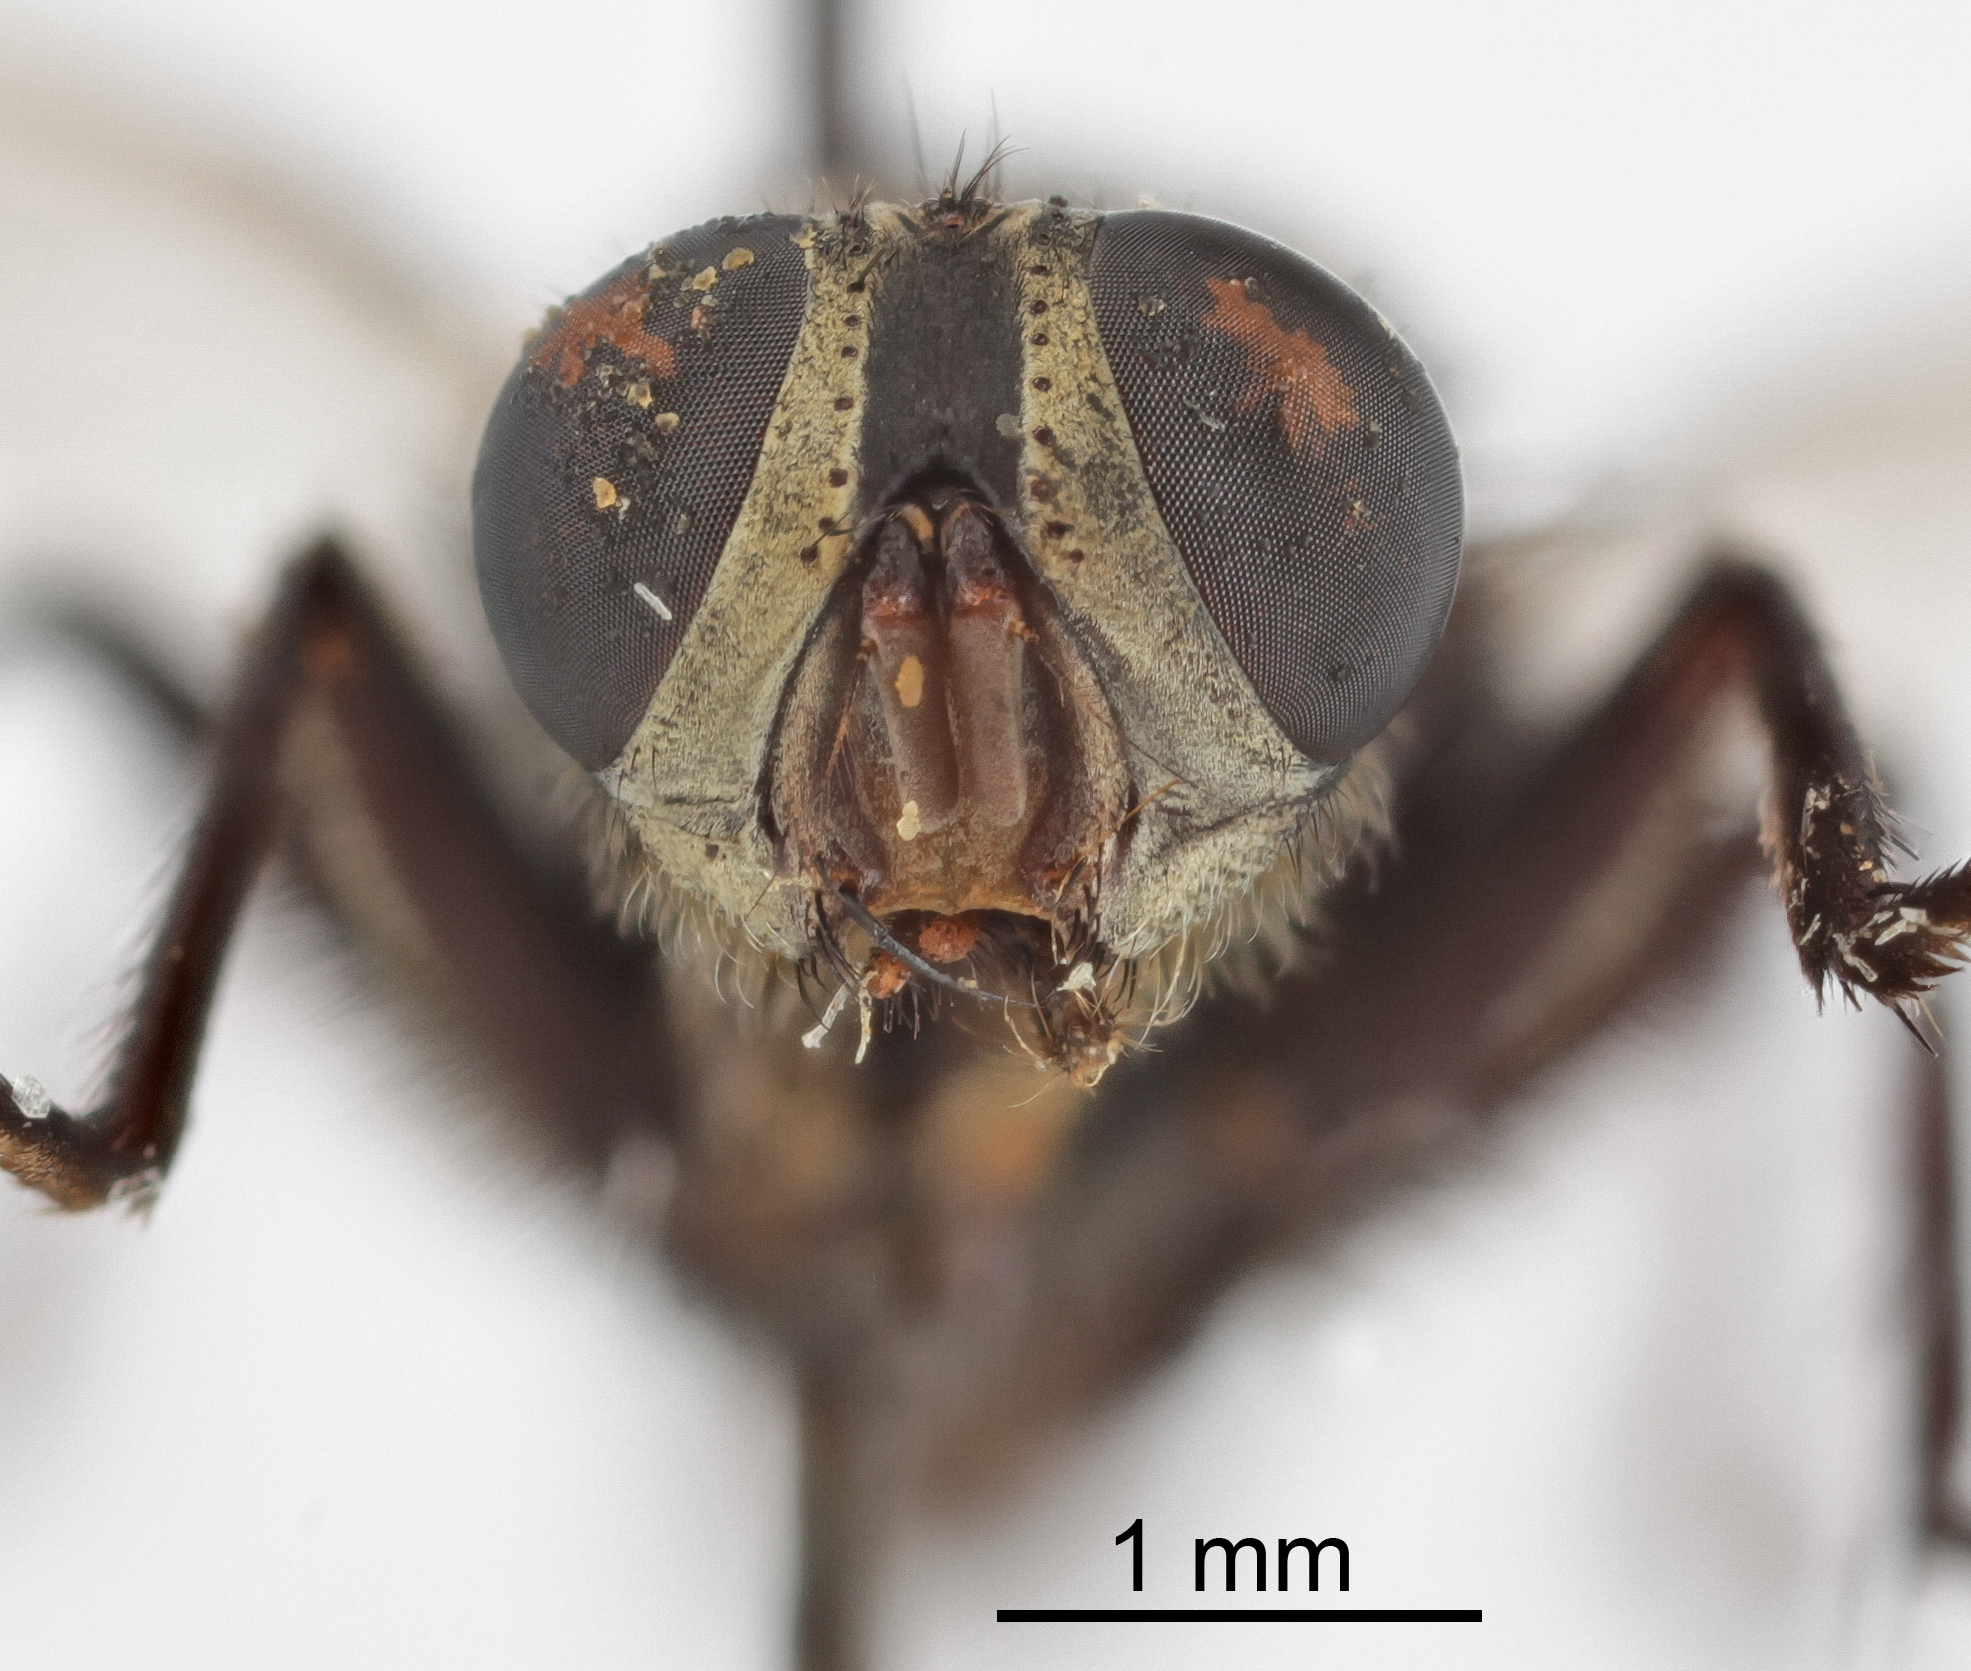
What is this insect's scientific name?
Sarcophaga taenionota
